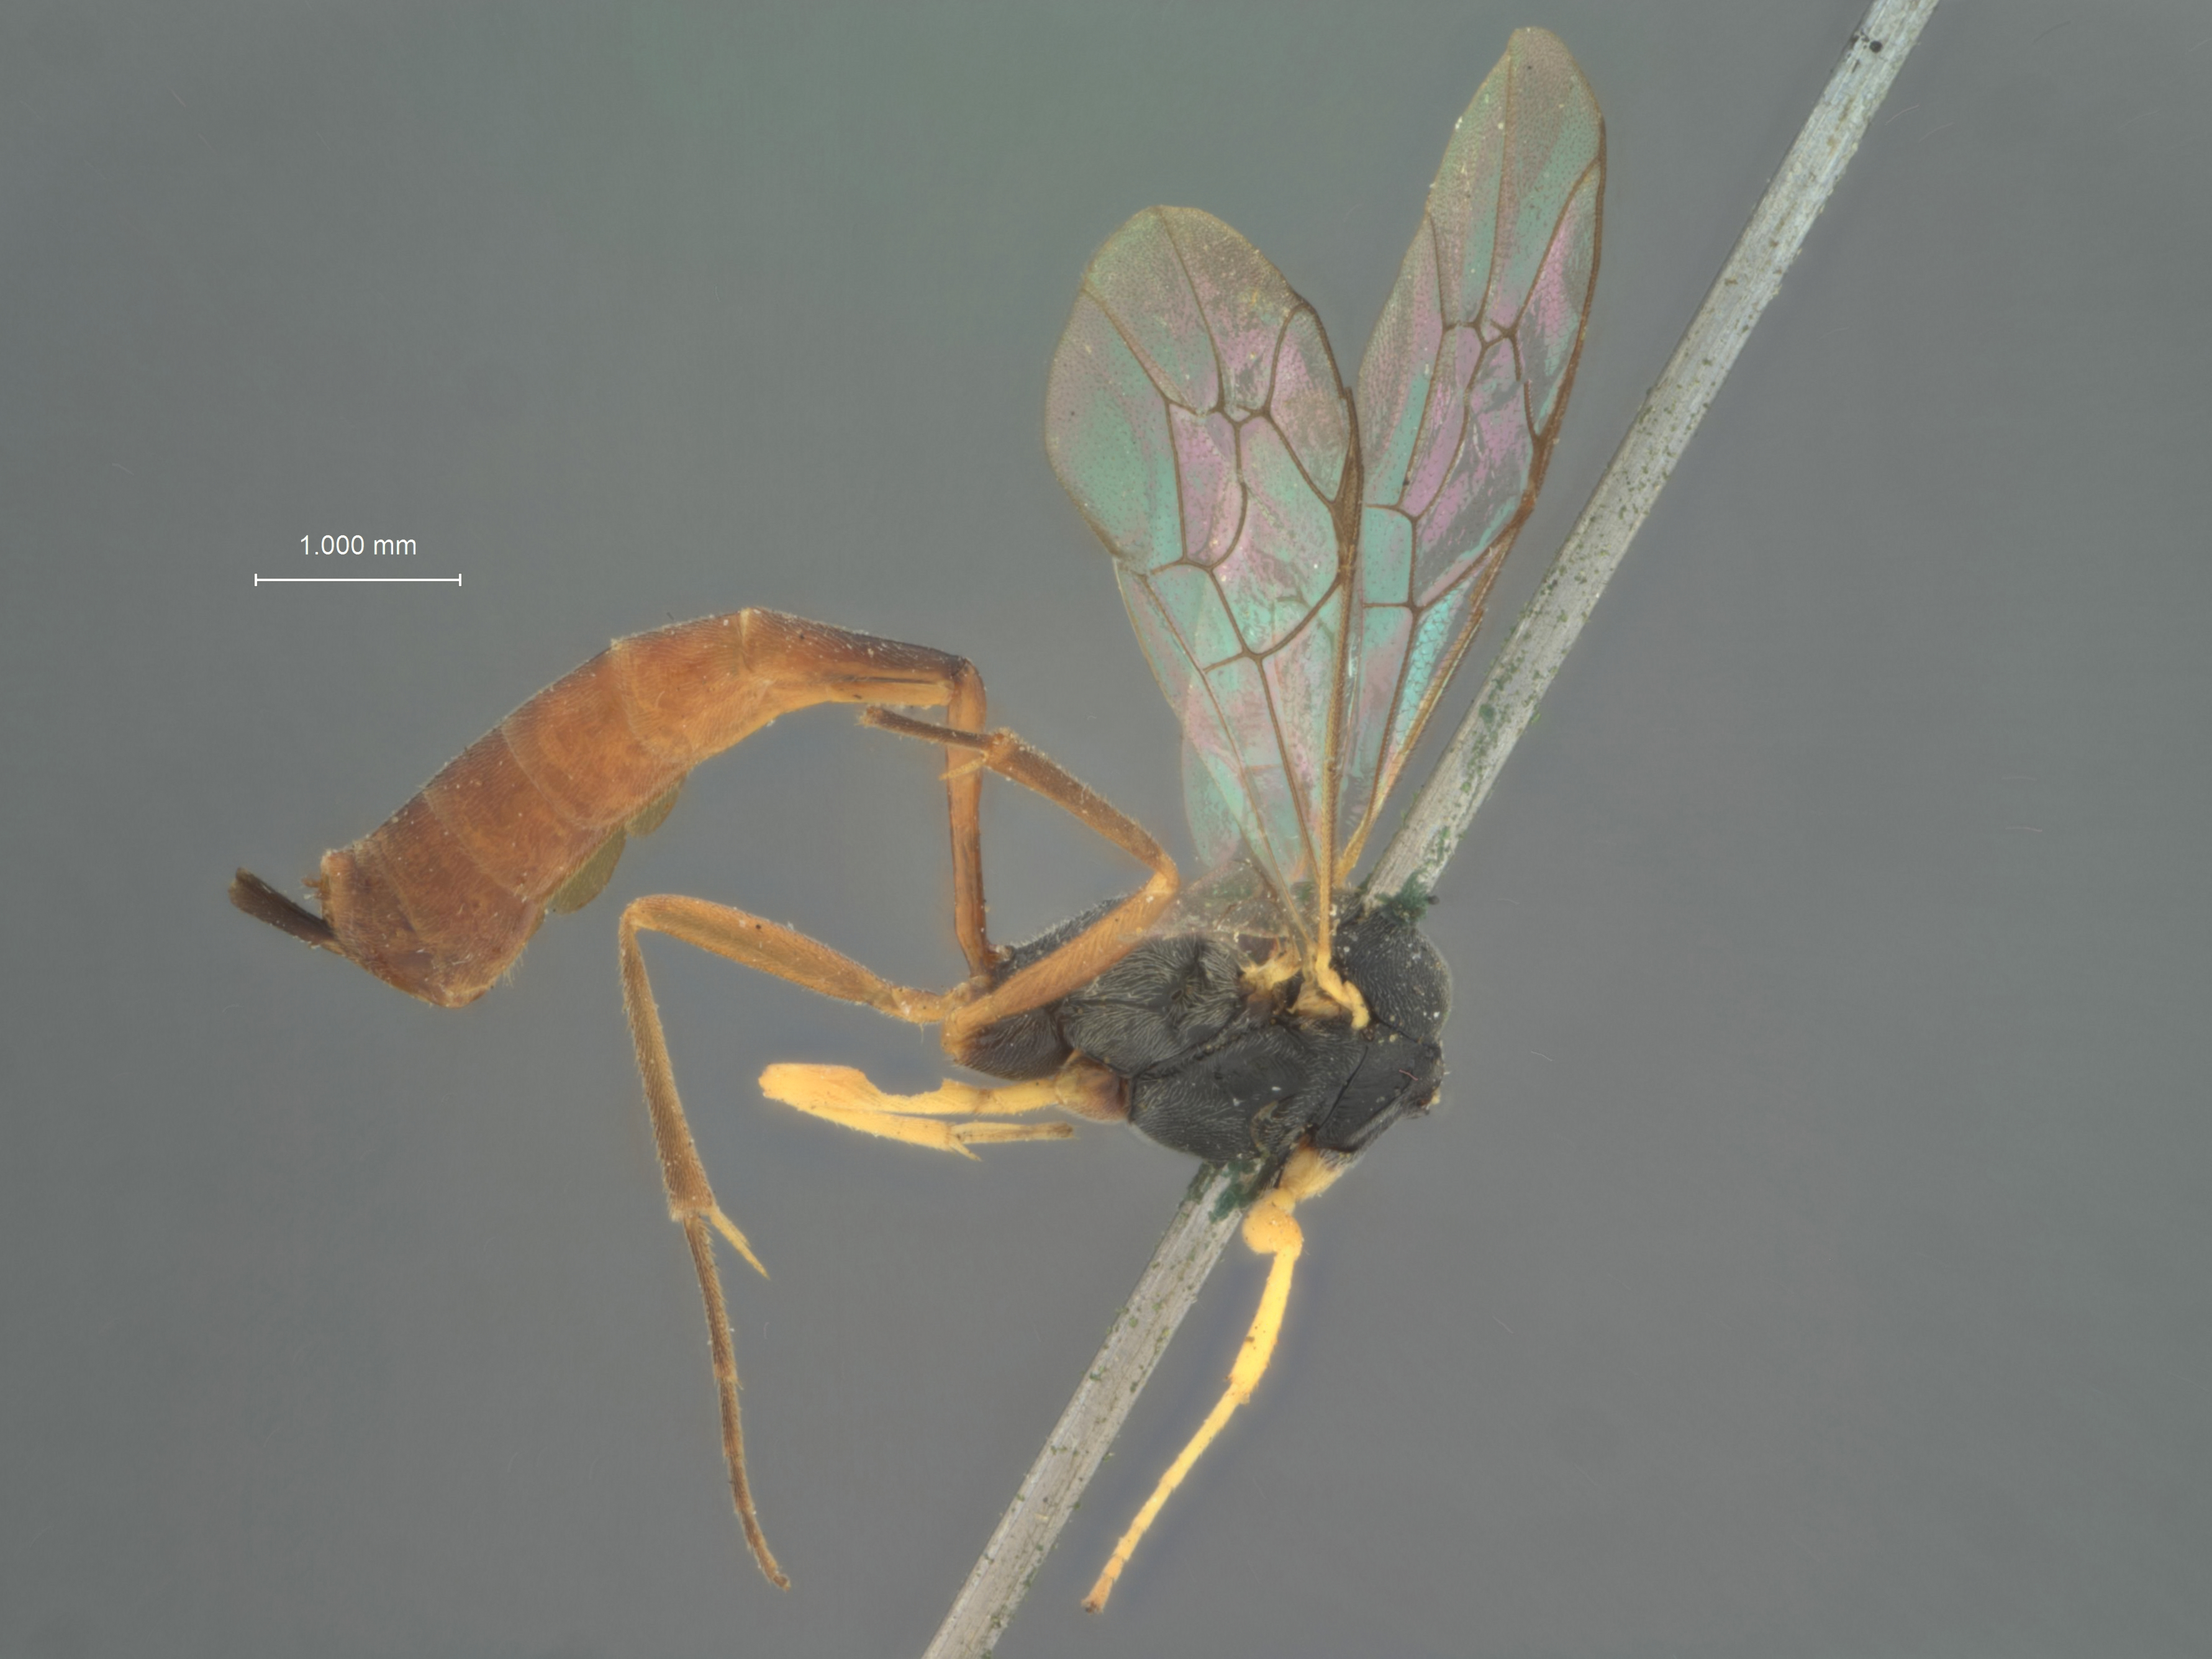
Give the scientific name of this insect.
Casinaria texana
